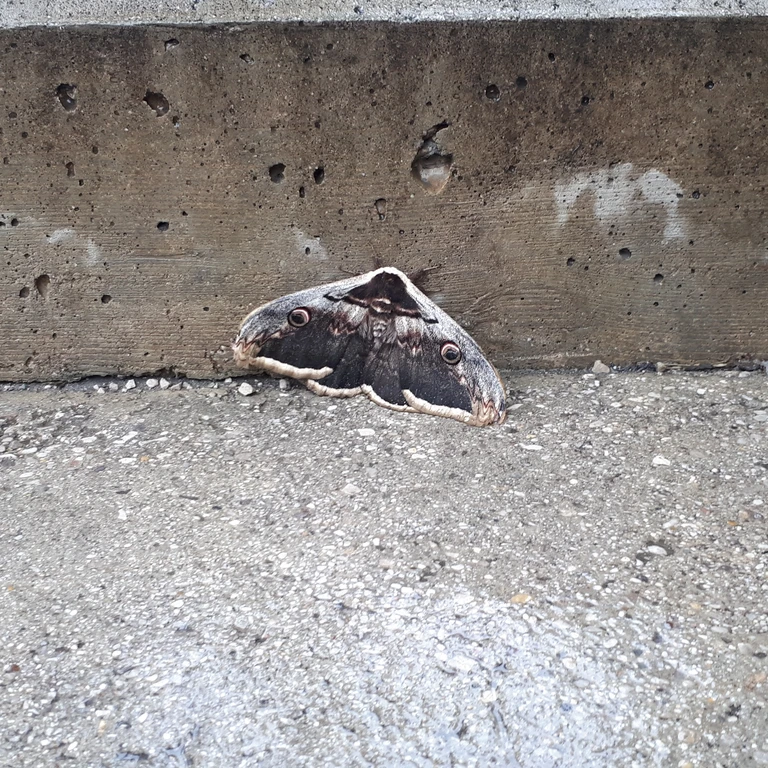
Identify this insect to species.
Saturnia pyri
